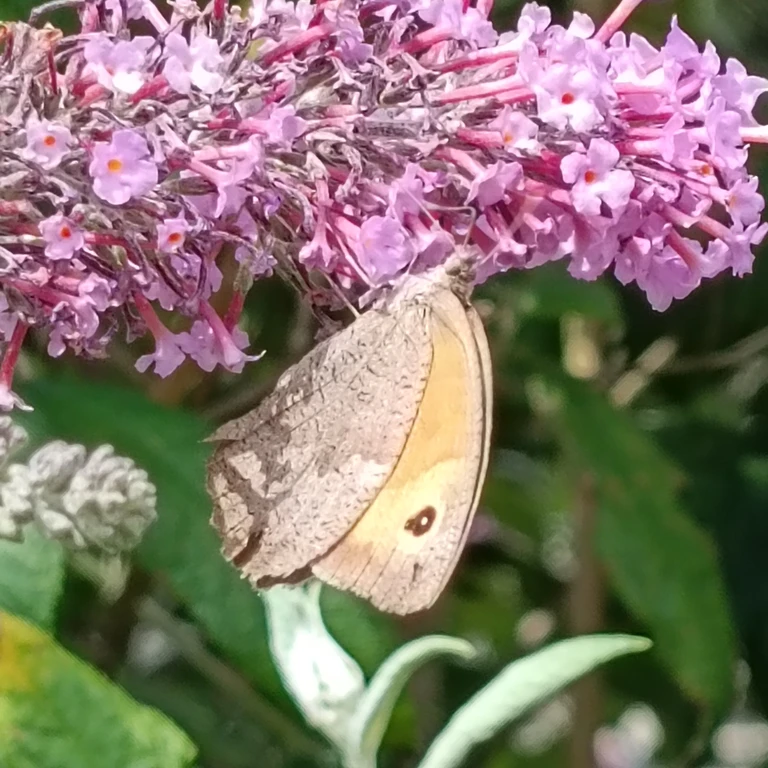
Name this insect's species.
Maniola jurtina
